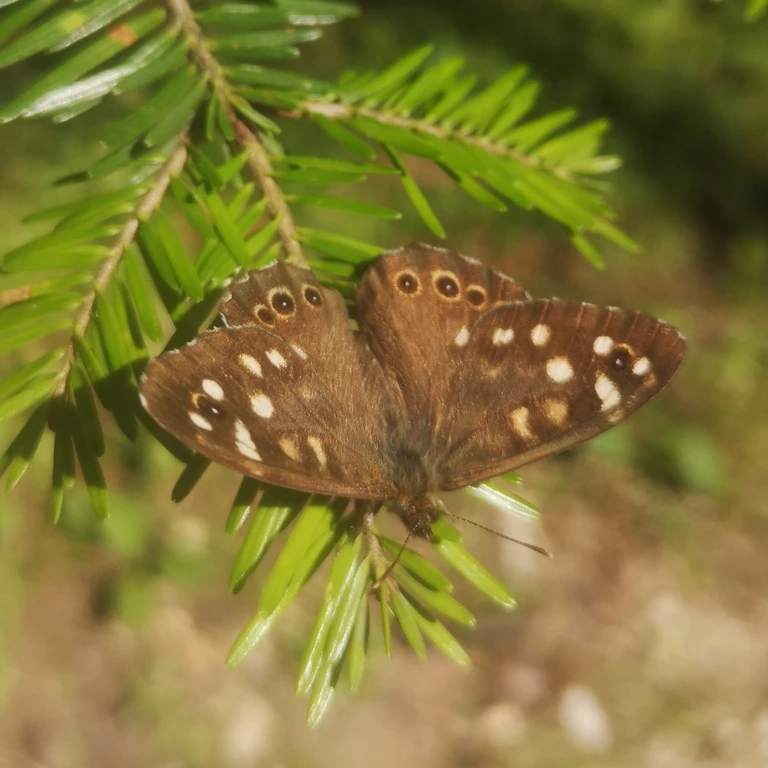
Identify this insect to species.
Pararge aegeria
